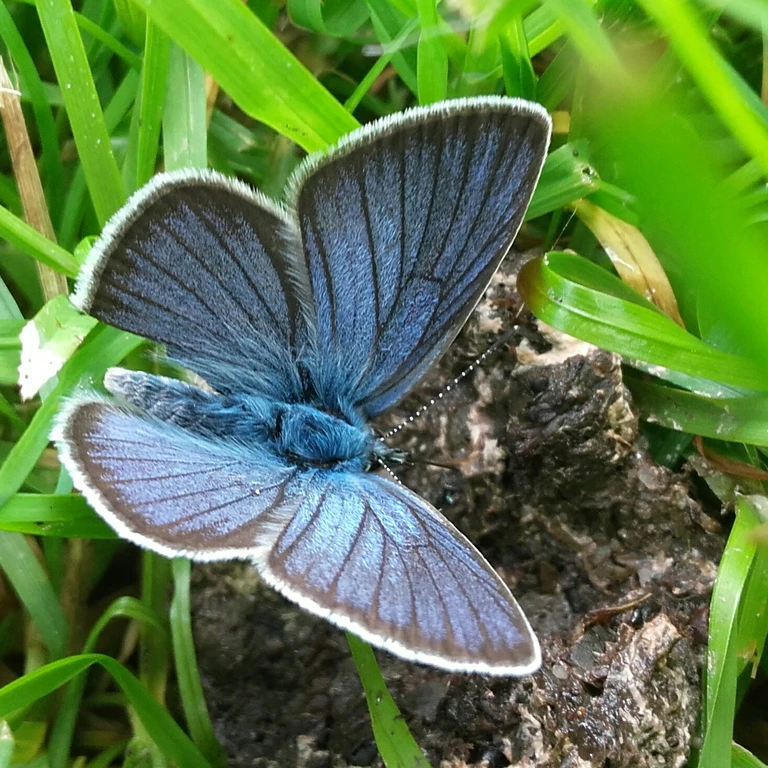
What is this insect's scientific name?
Cyaniris semiargus
